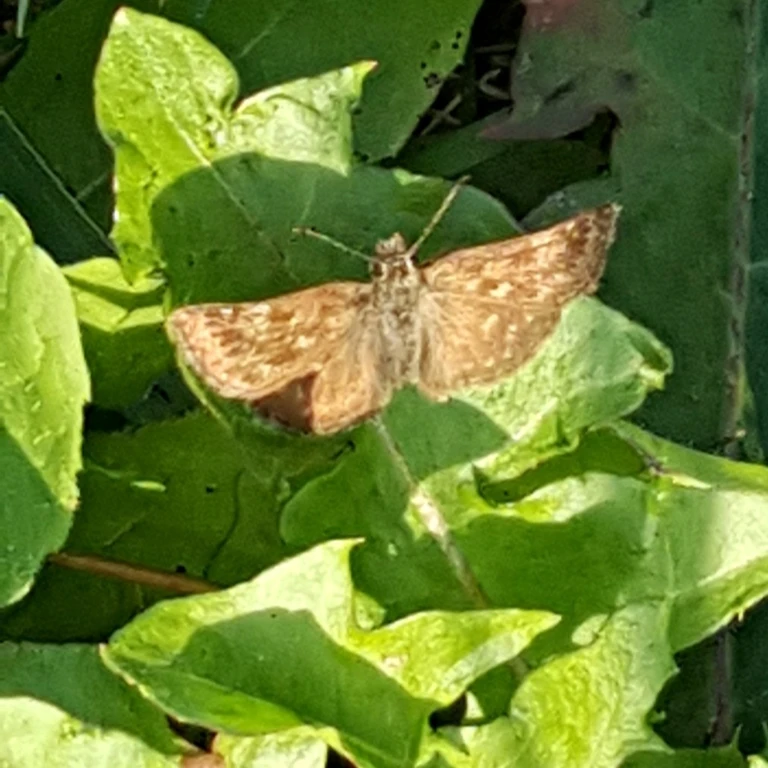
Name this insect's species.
Erynnis tages
